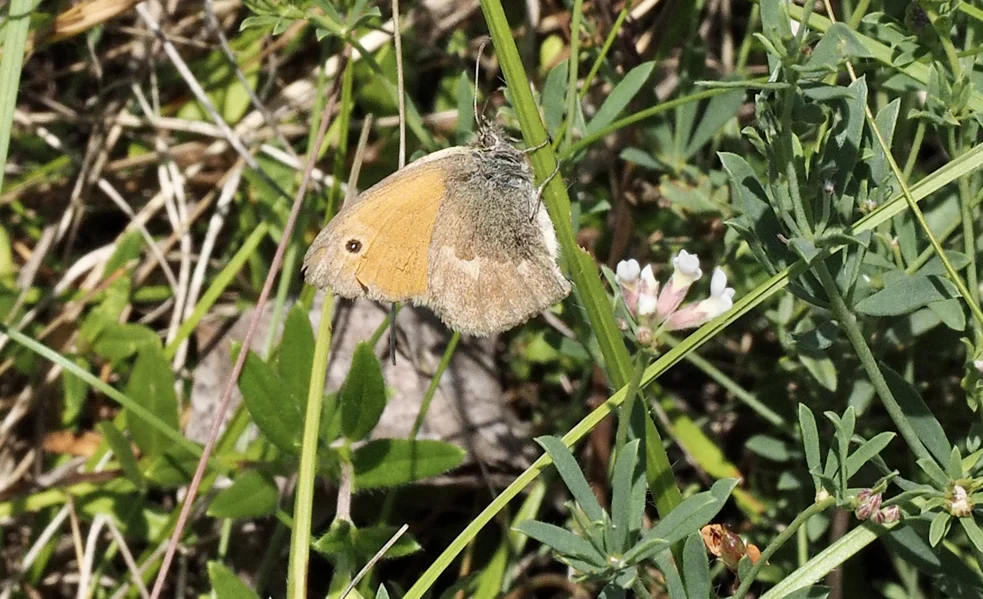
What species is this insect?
Coenonympha pamphilus
